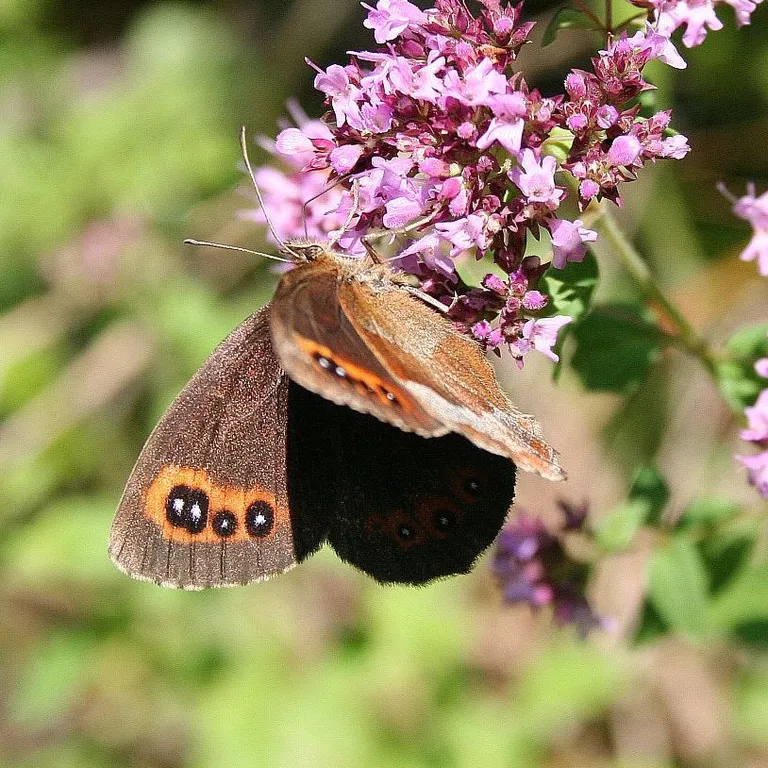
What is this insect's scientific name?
Erebia aethiops
